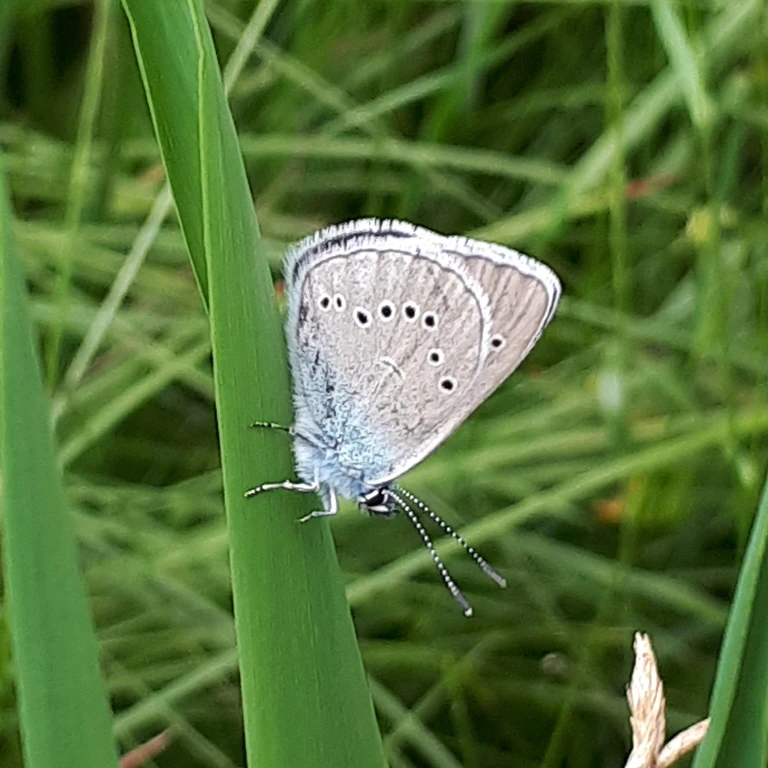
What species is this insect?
Cyaniris semiargus
